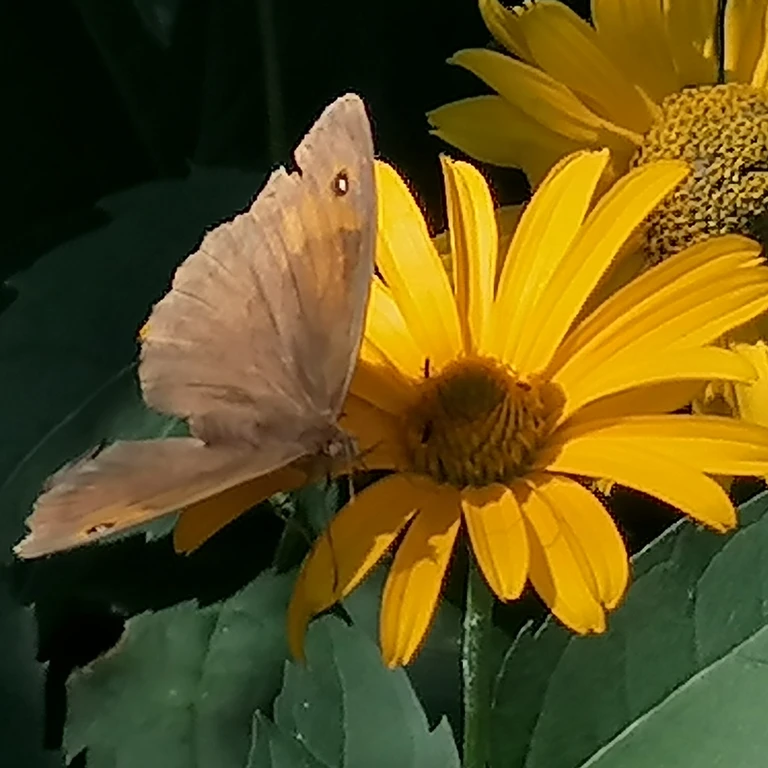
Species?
Maniola jurtina
